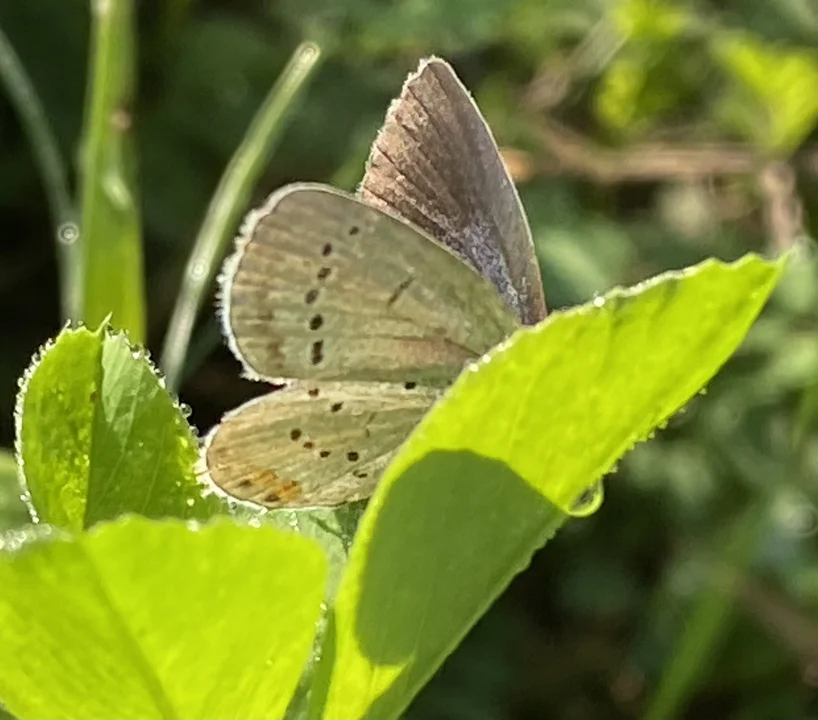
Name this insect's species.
Cupido argiades (also Elkalyce argiades)
